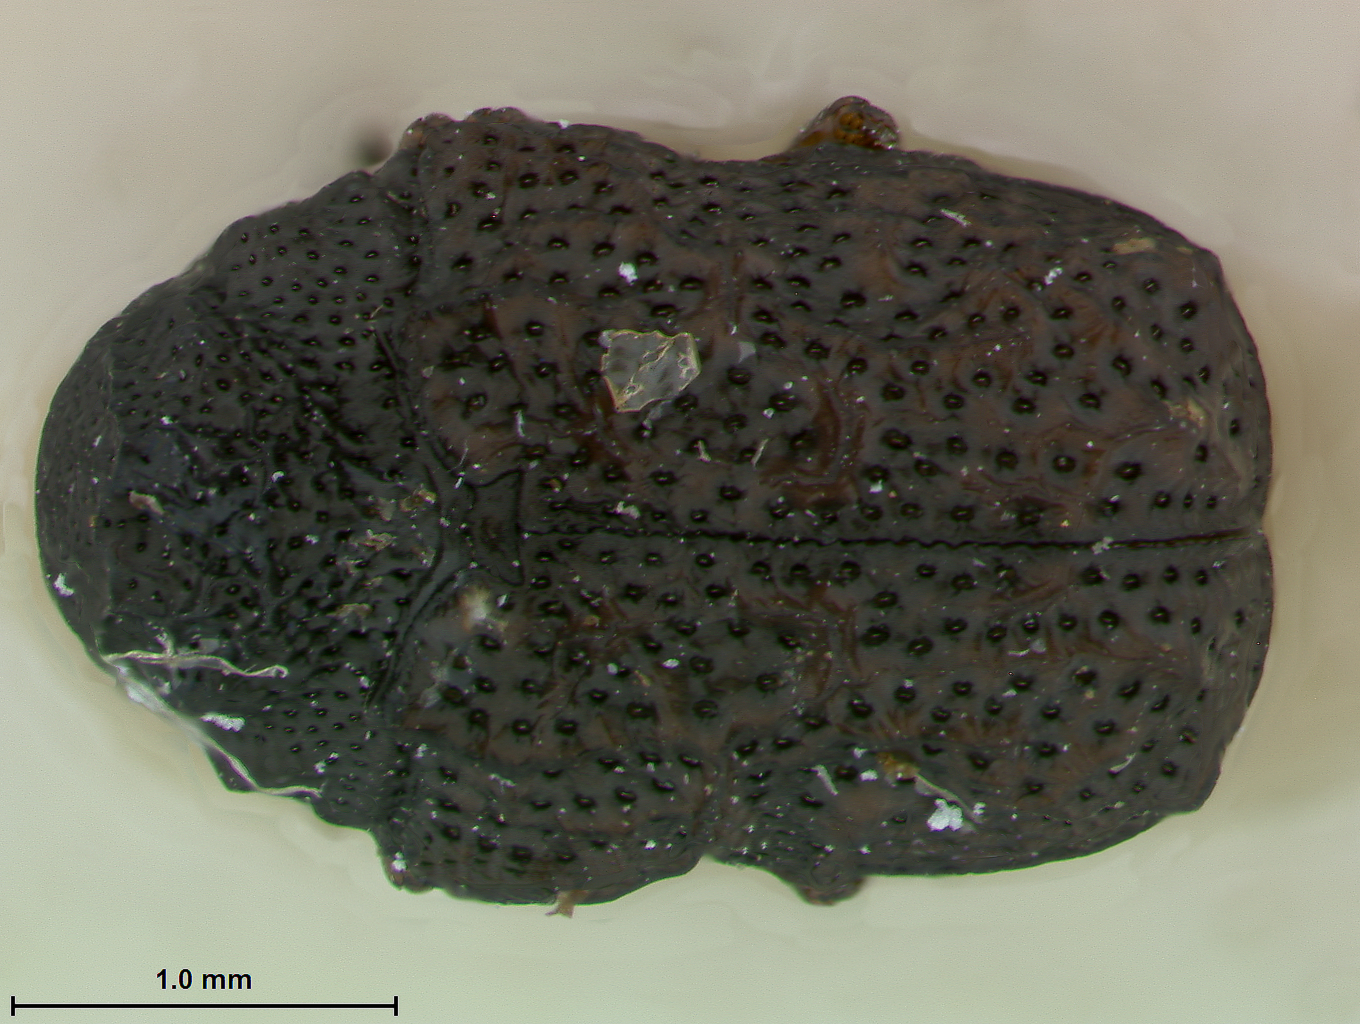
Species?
Chlamisus geniculatus
